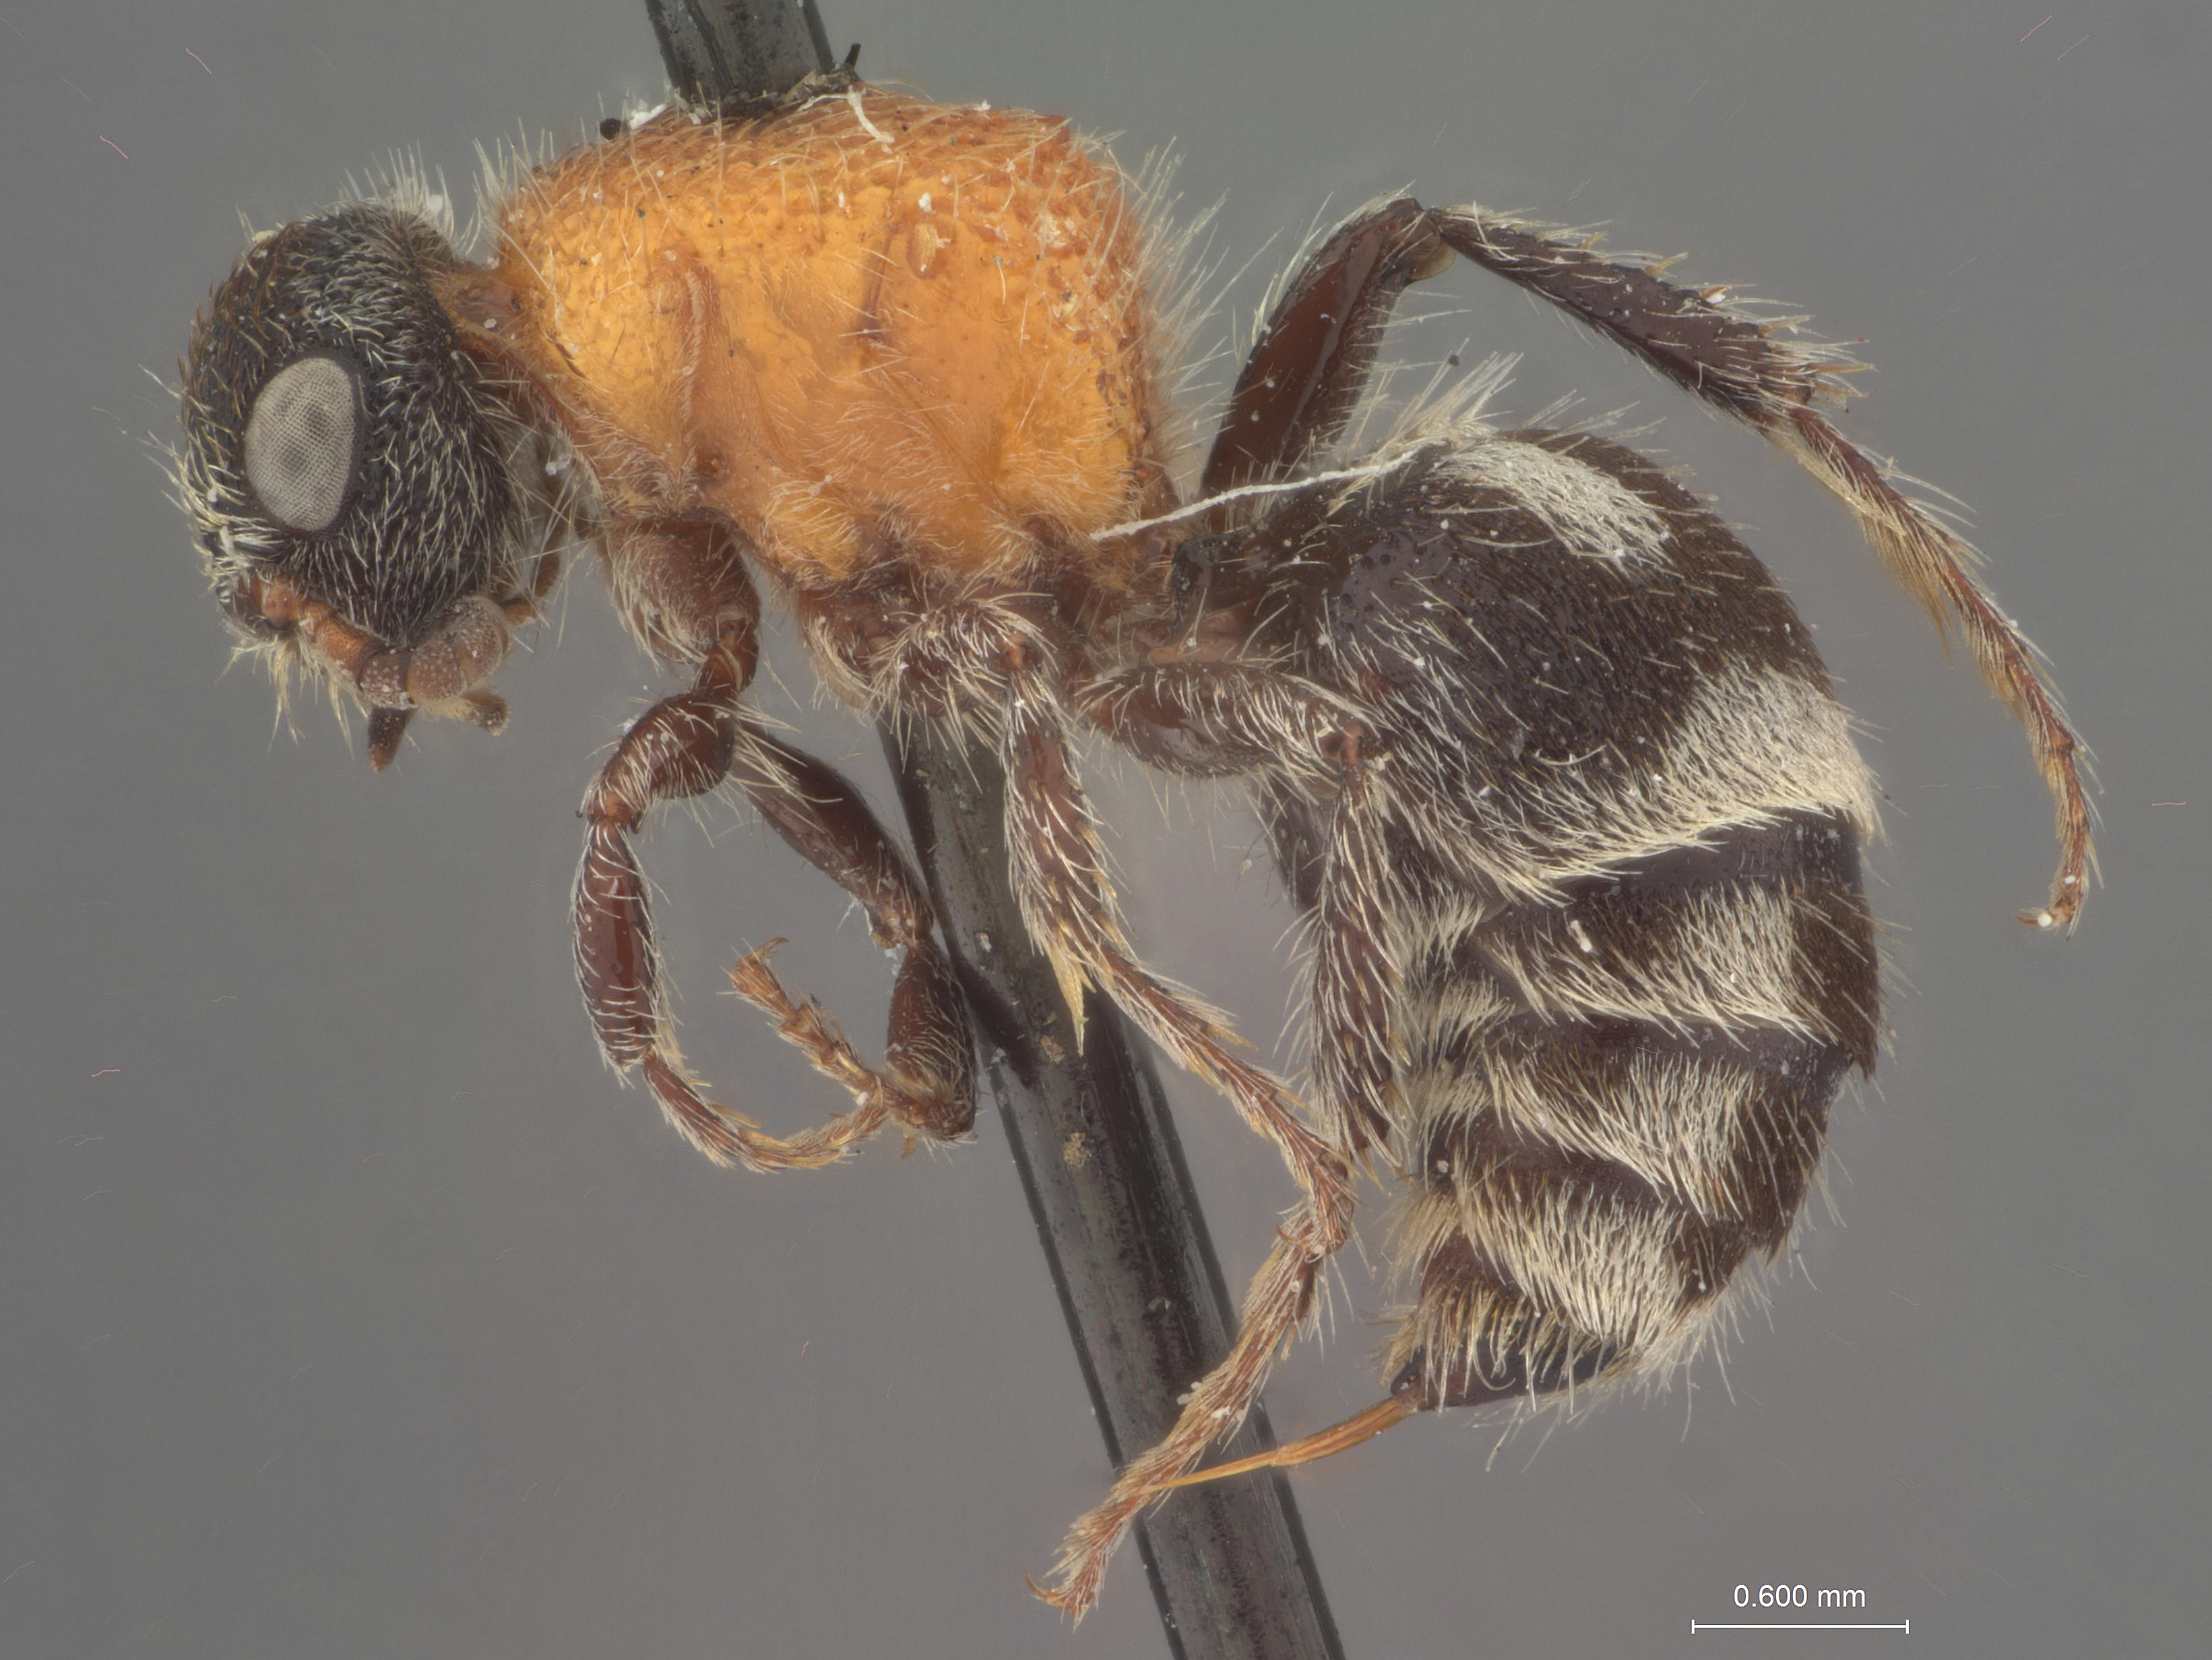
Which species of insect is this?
Timulla harpagata
